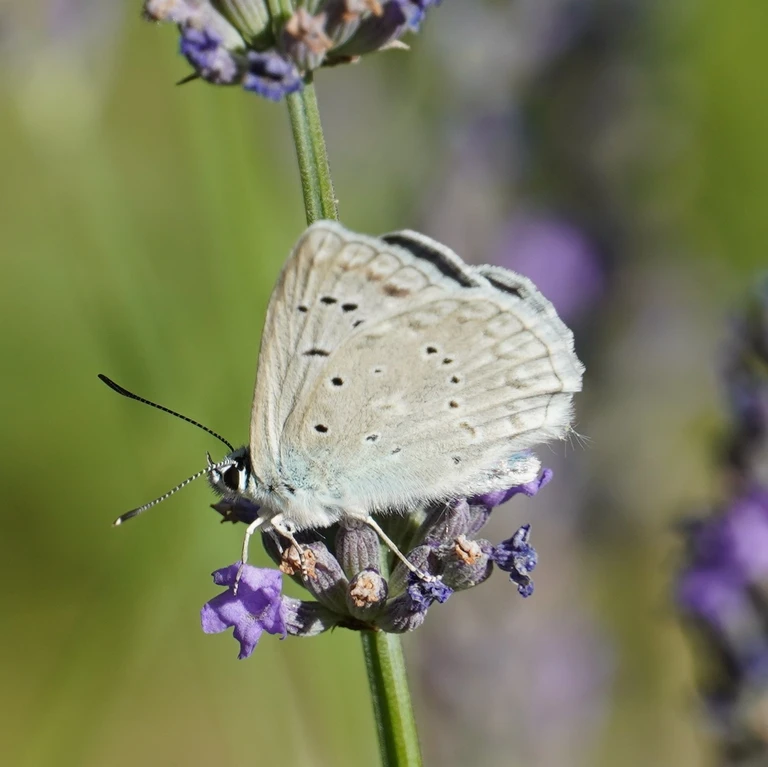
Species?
Polyommatus daphnis
